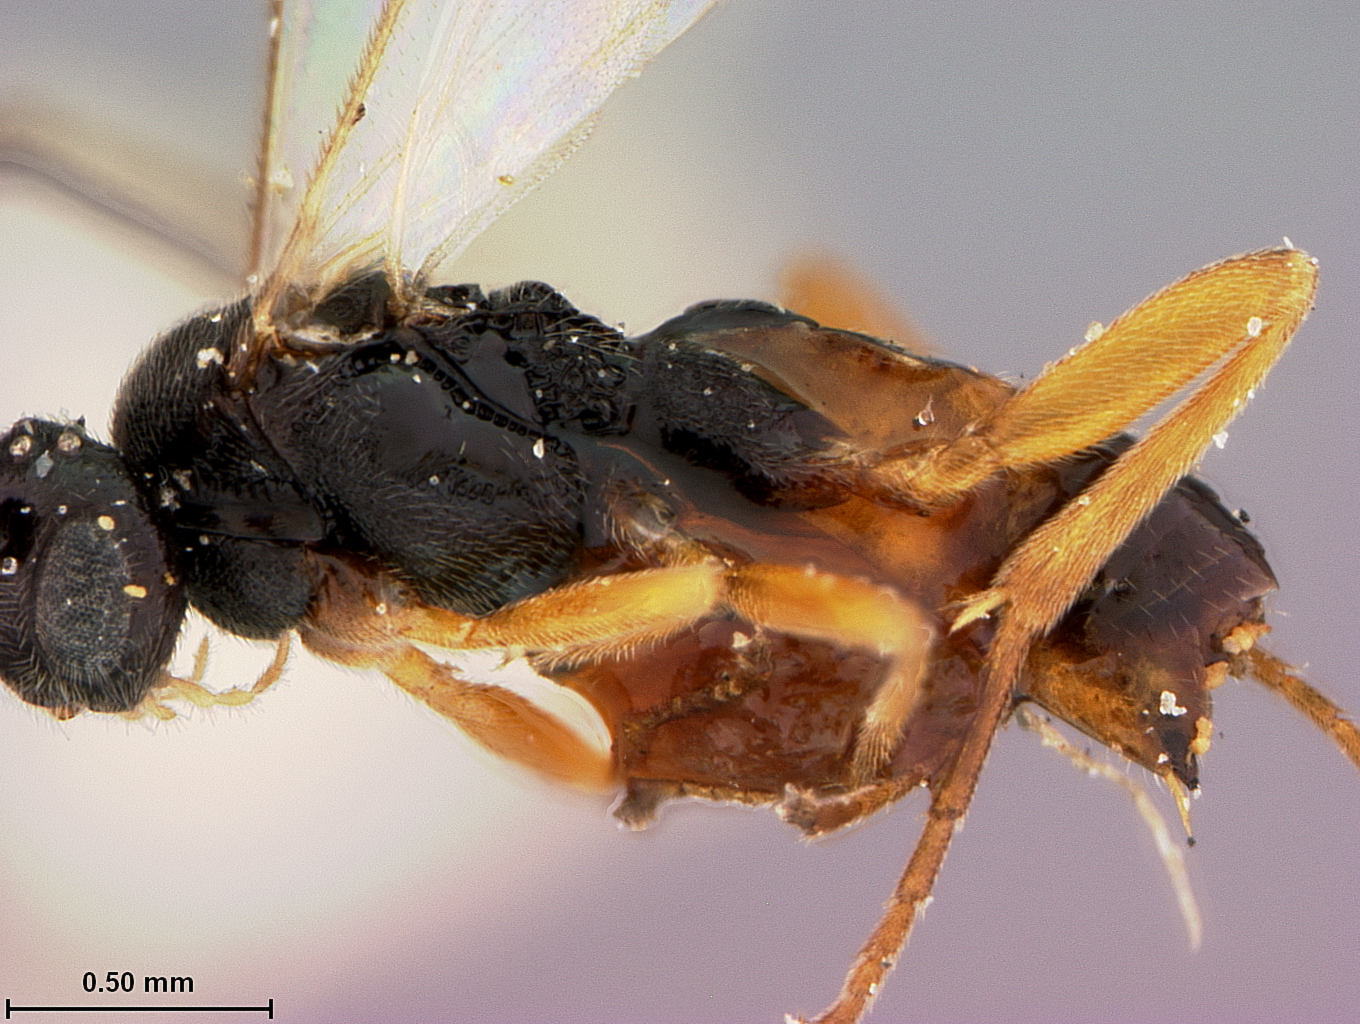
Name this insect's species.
Apanteles autographae
